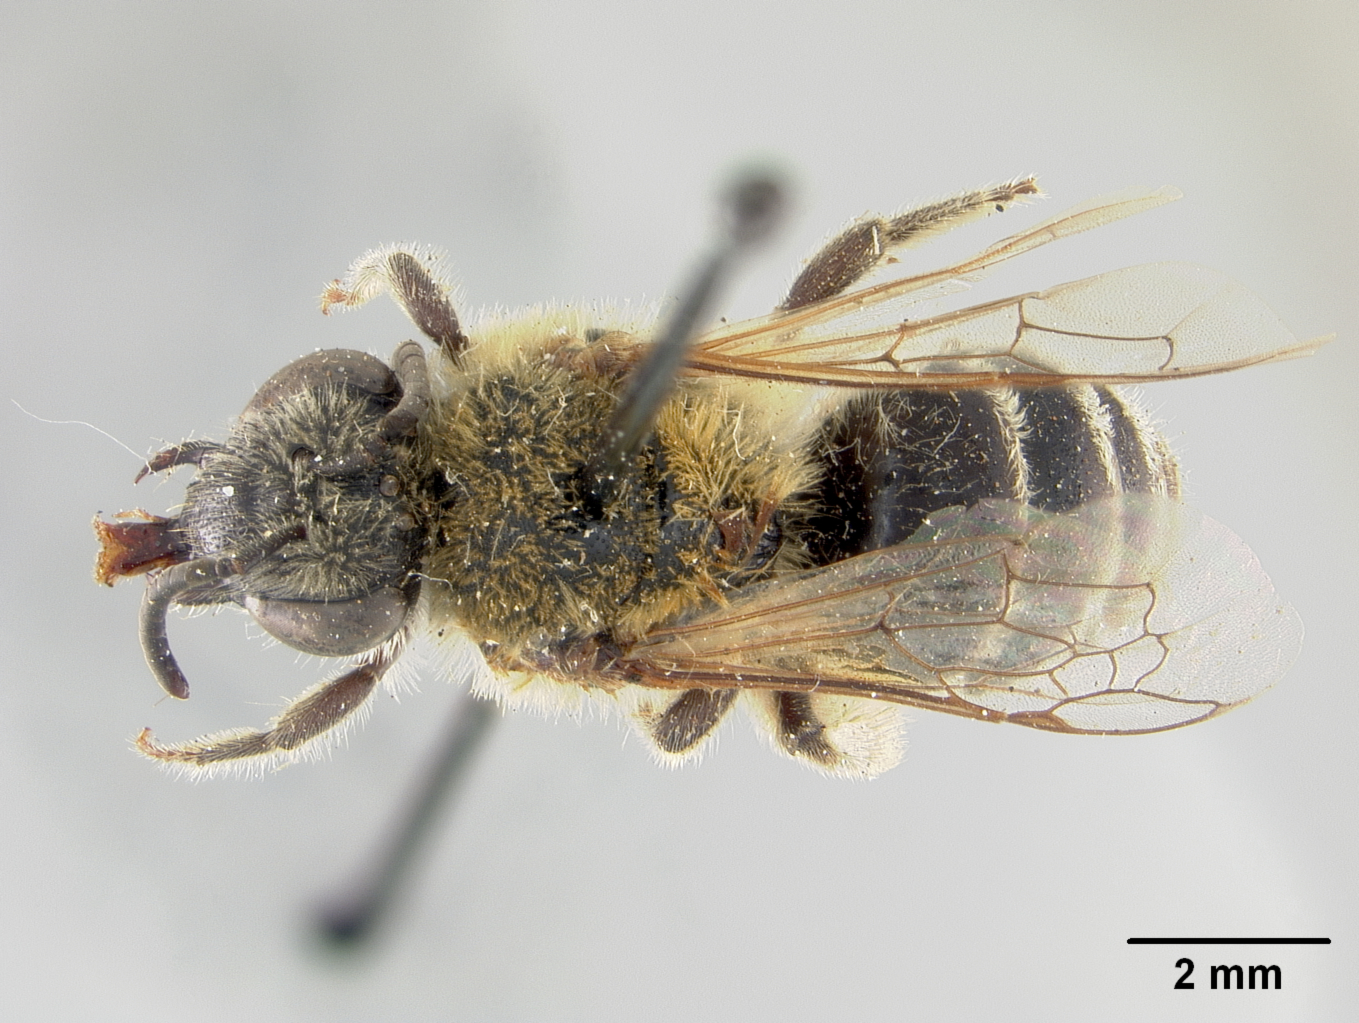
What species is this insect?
Colletes brimleyi
